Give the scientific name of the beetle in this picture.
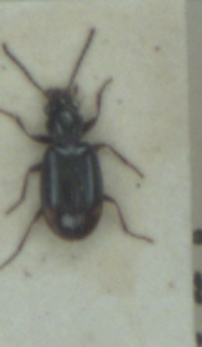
Bembidion doris
